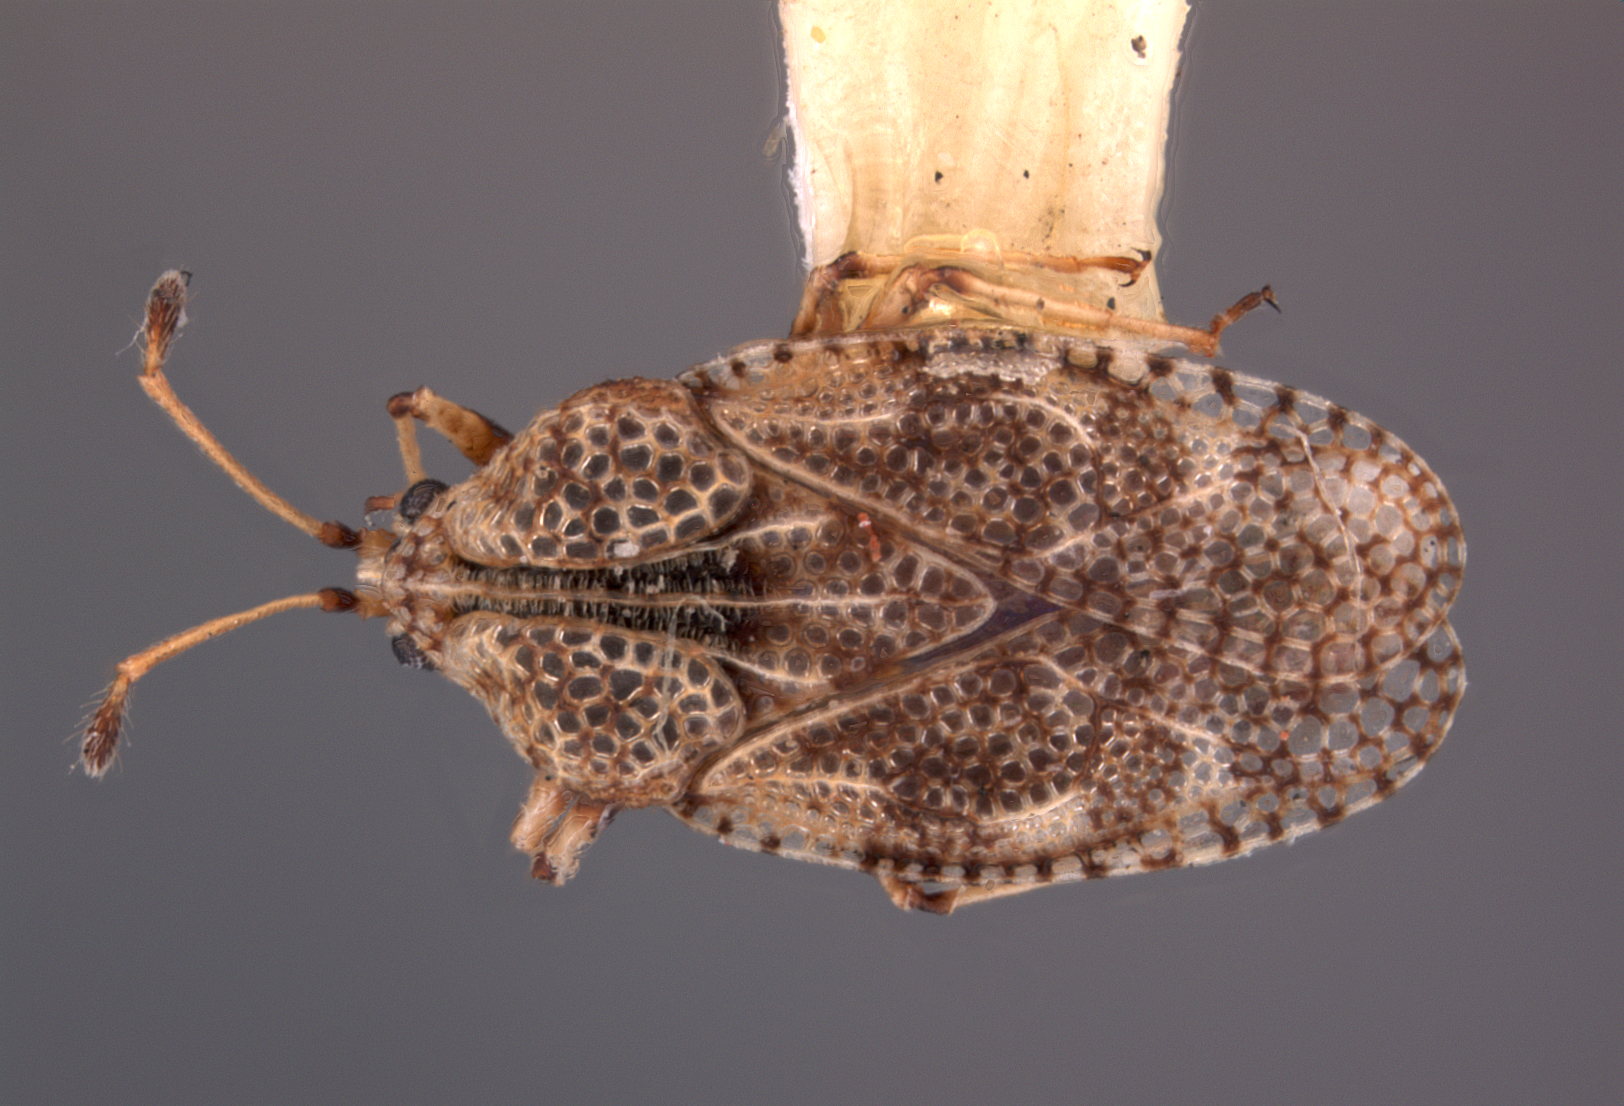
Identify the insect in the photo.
Dictyla eudia
